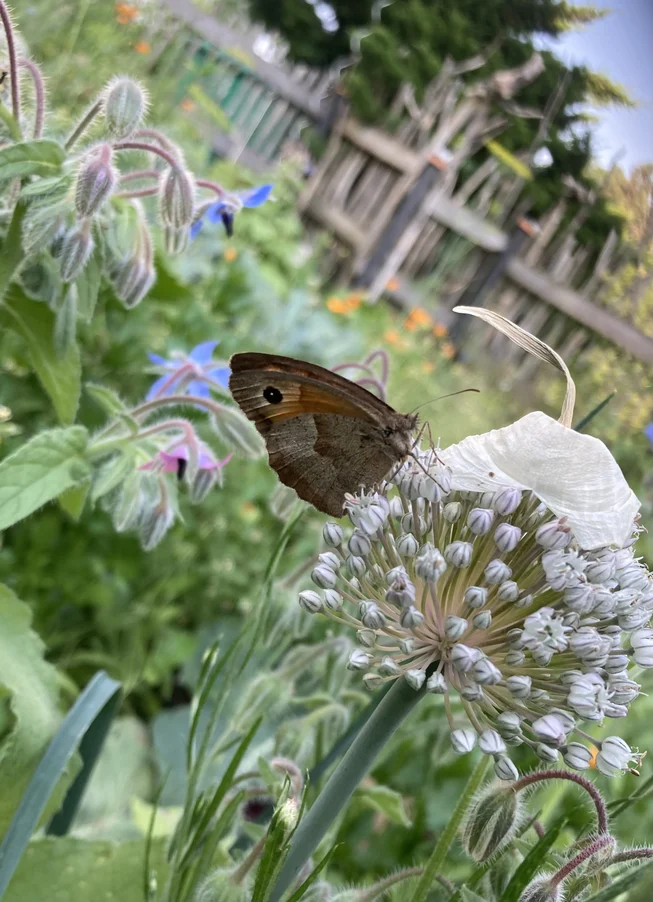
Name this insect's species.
Maniola jurtina
